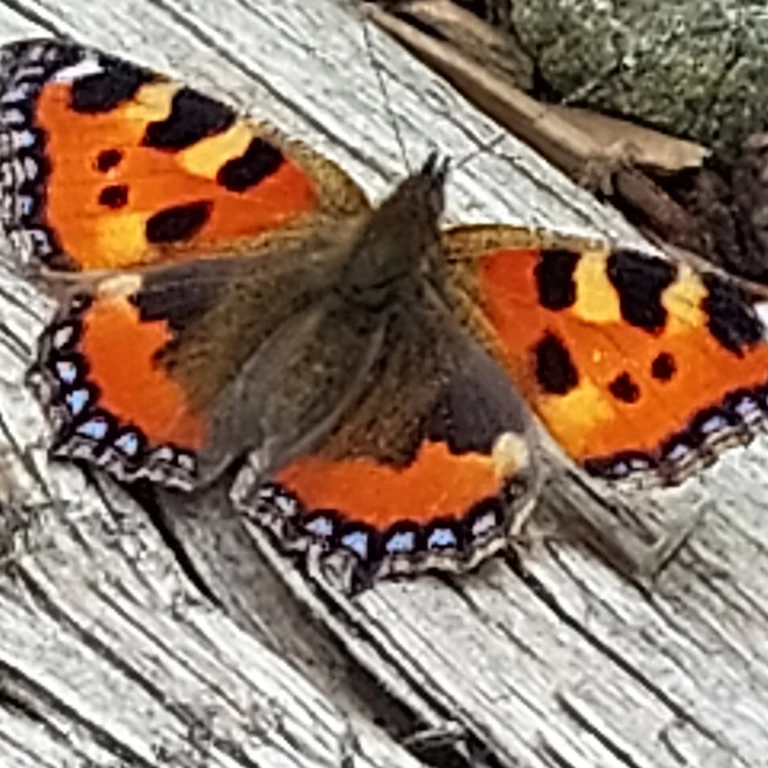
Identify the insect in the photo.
Aglais urticae
